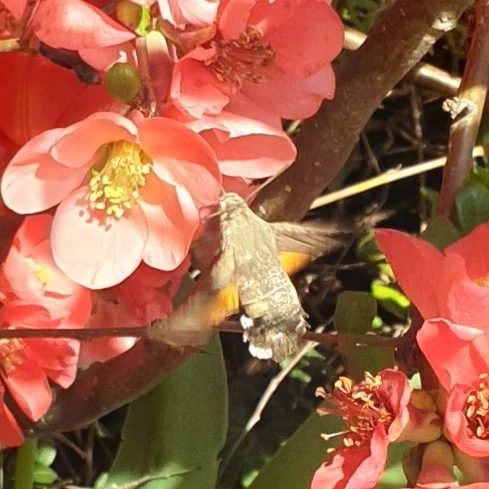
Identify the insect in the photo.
Macroglossum stellatarum
